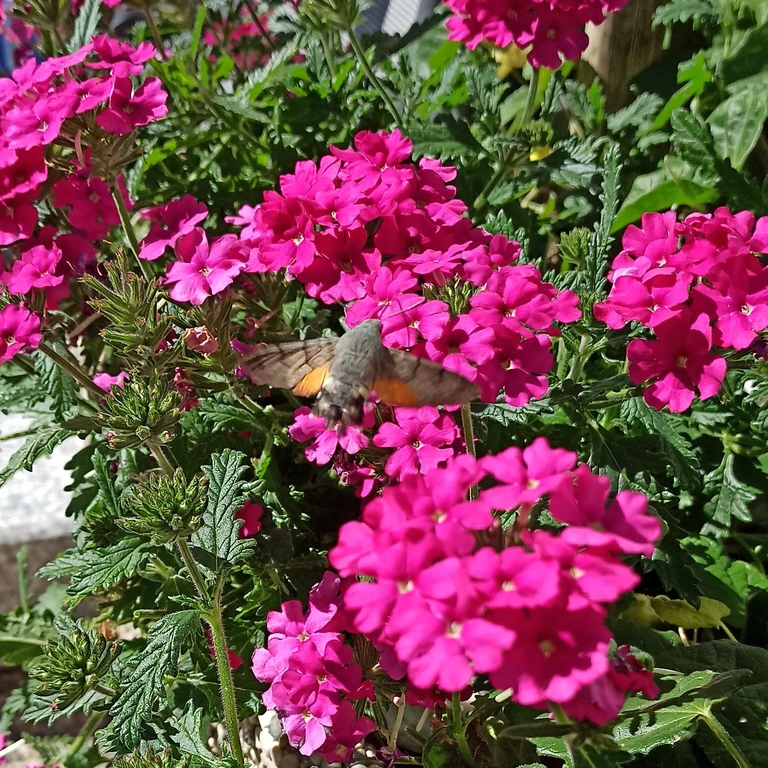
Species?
Macroglossum stellatarum
